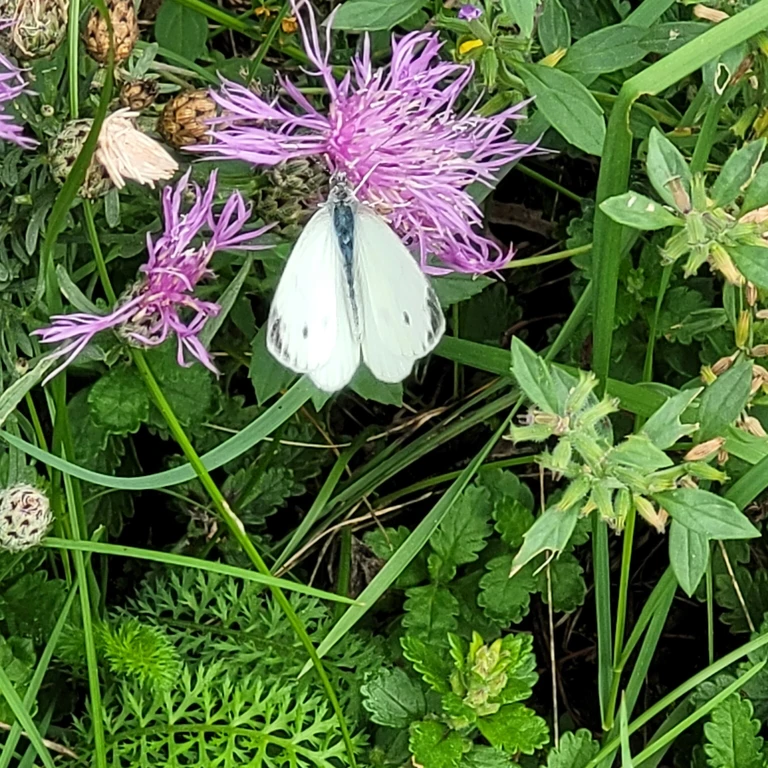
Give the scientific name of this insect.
Pieris napi
